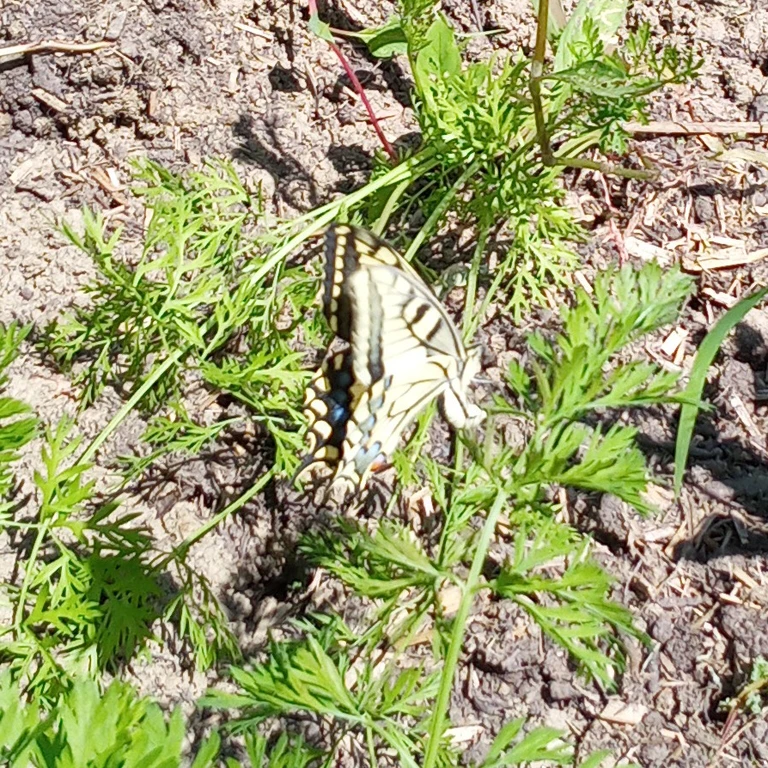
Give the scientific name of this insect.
Papilio machaon
